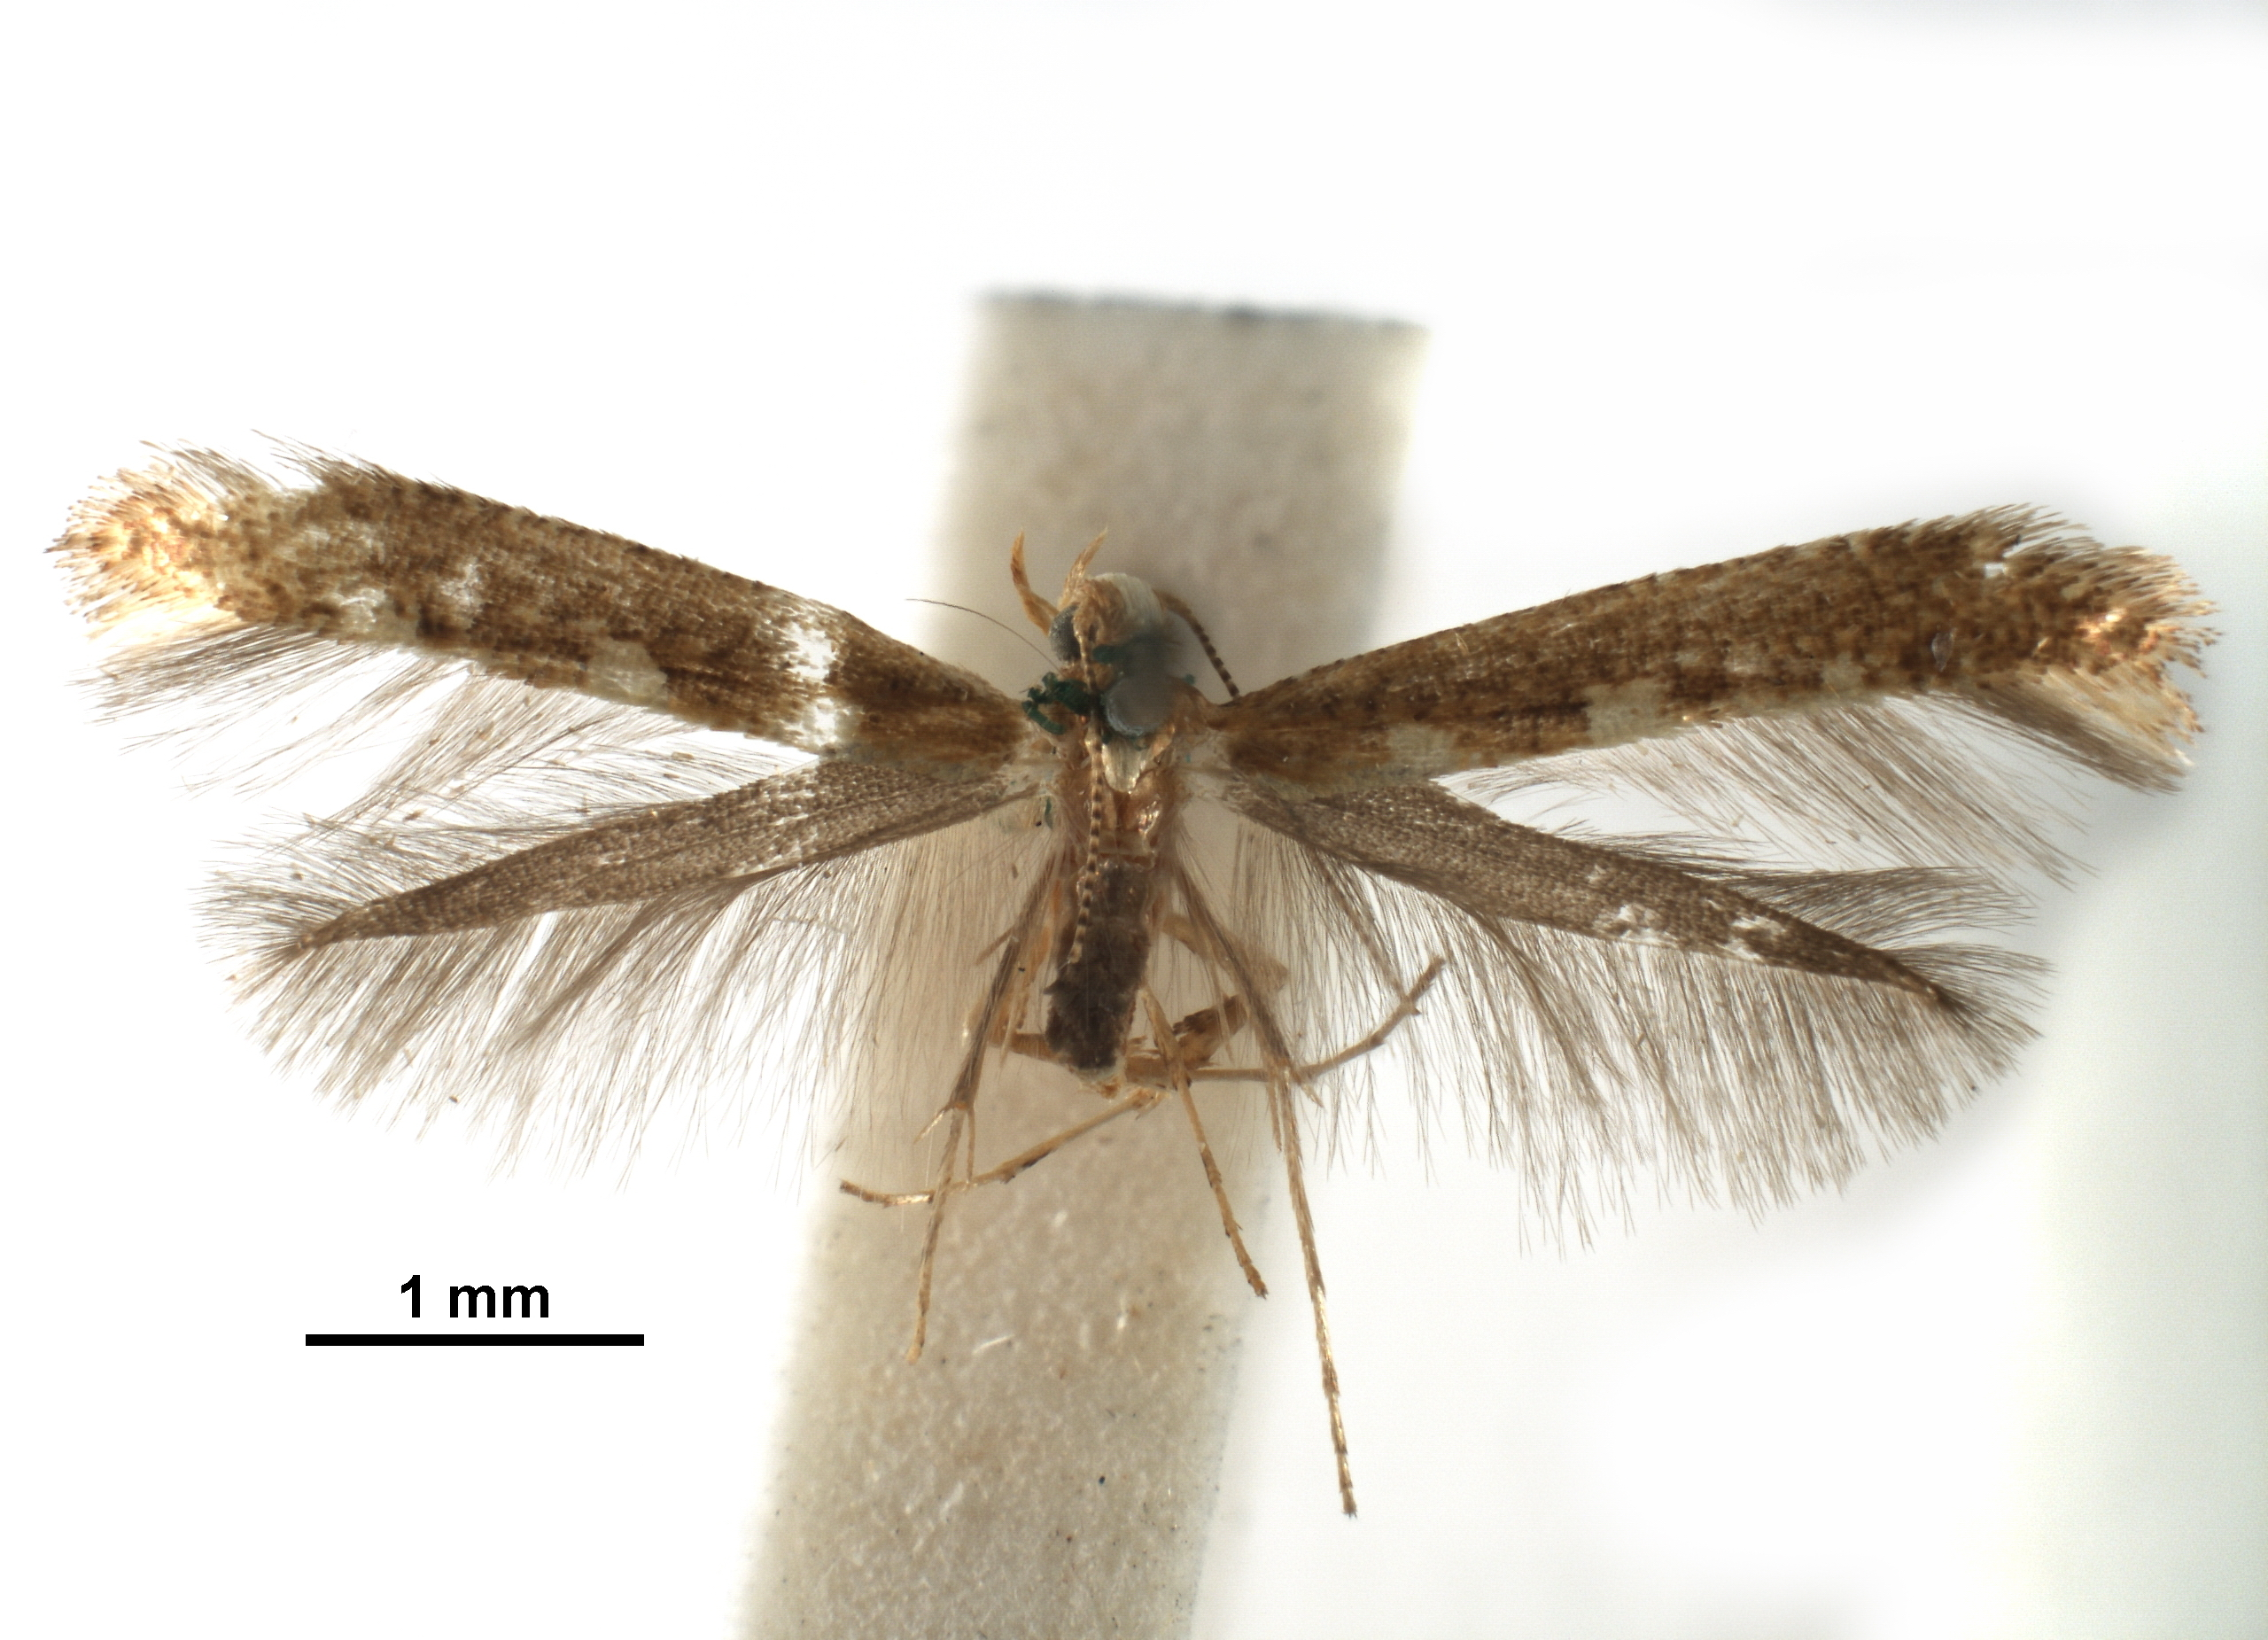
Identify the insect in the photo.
Caloptilia selenitis
